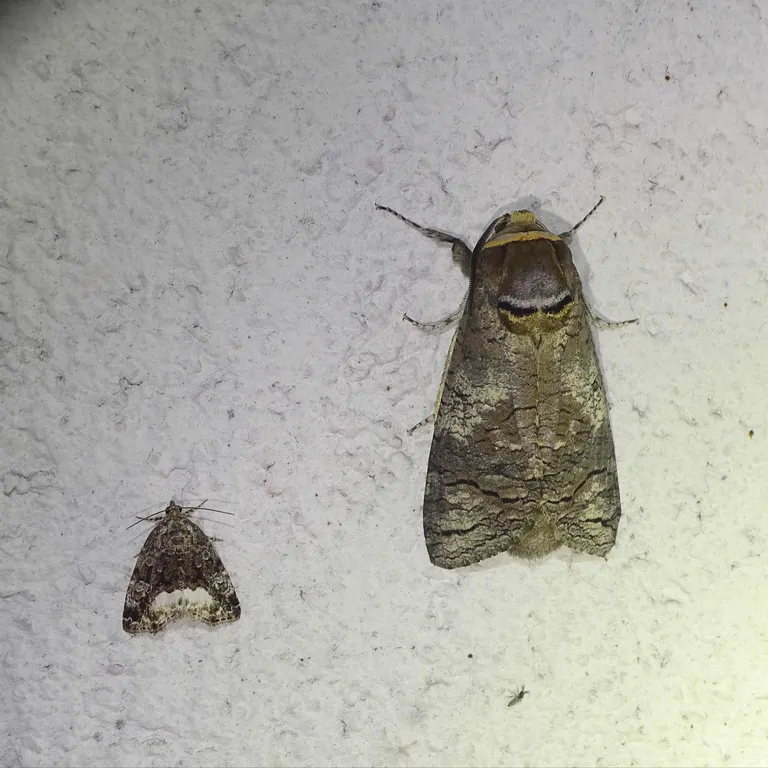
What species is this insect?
Cossus cossus
